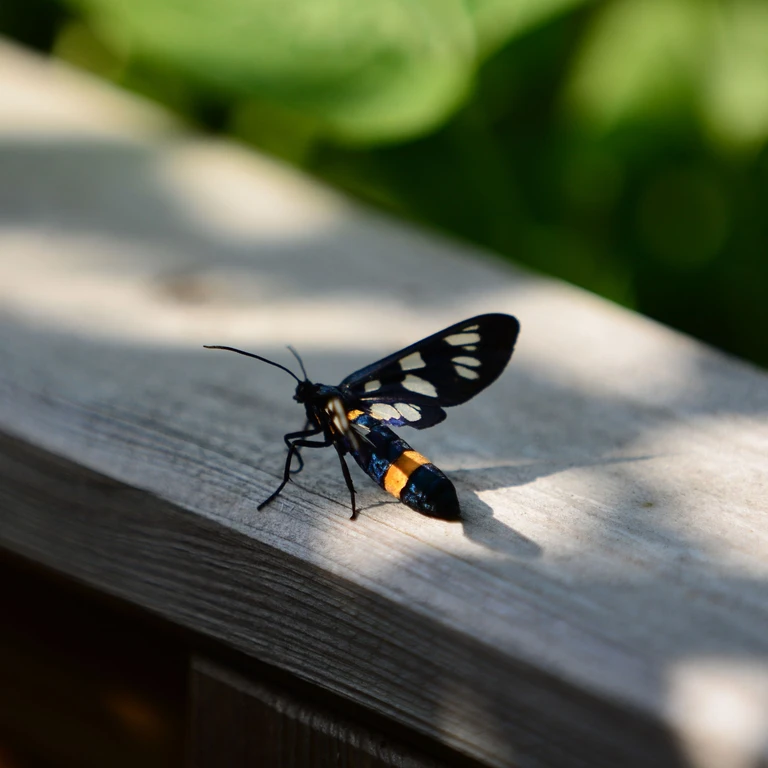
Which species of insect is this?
Amata phegea
